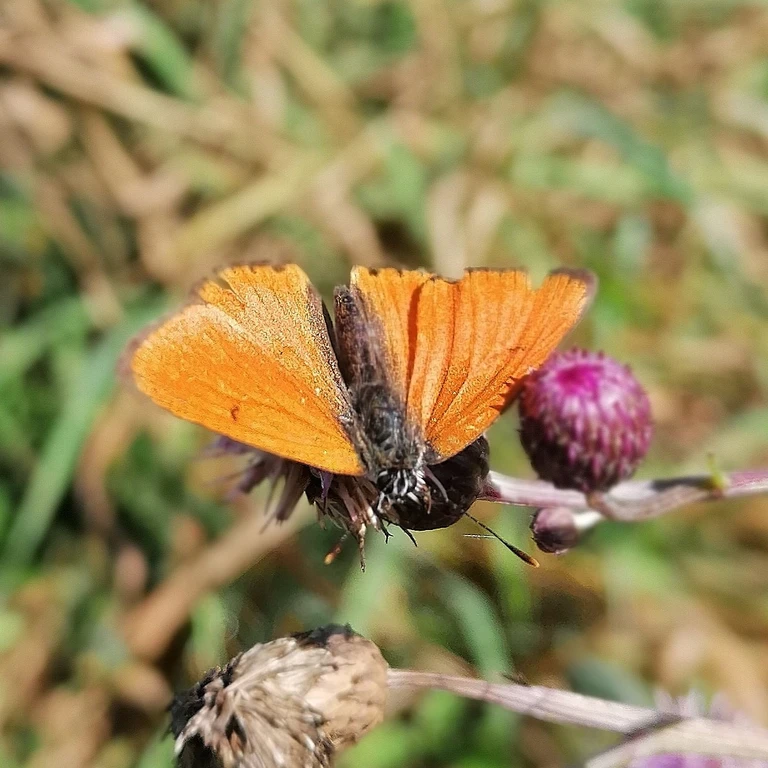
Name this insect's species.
Lycaena dispar
